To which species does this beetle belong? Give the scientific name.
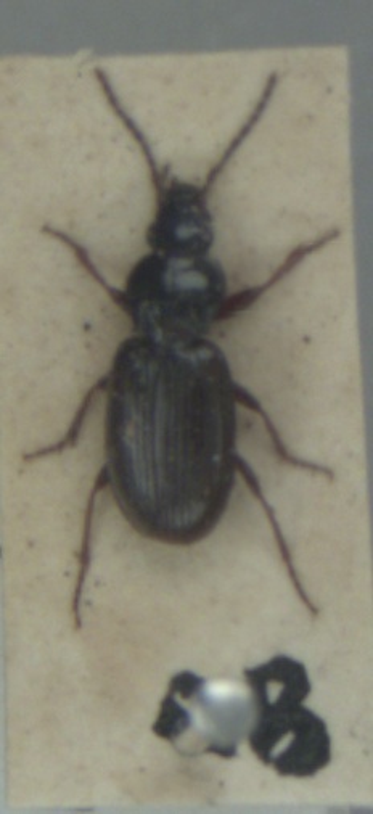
Pterostichus strenuus
